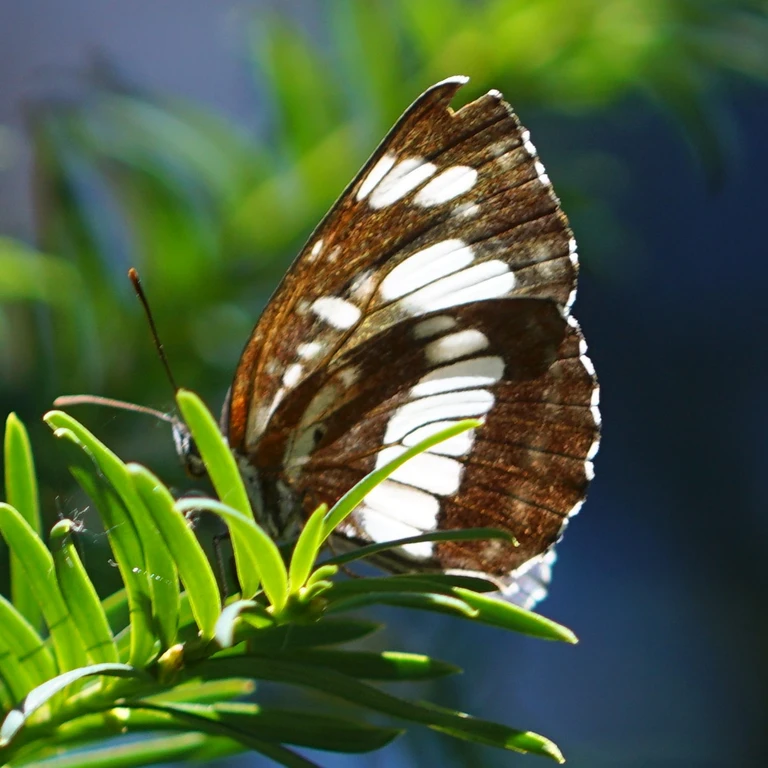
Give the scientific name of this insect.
Neptis rivularis
